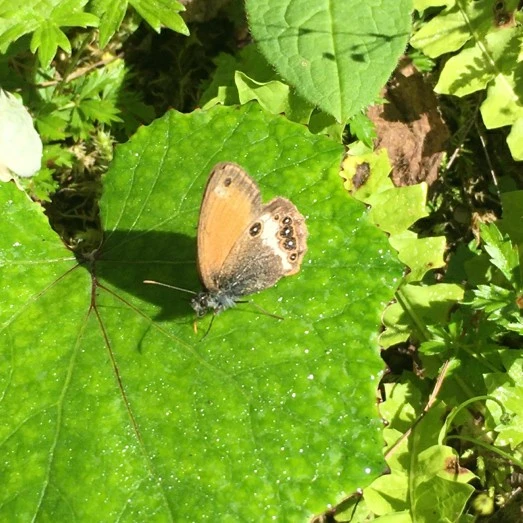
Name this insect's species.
Coenonympha arcania
